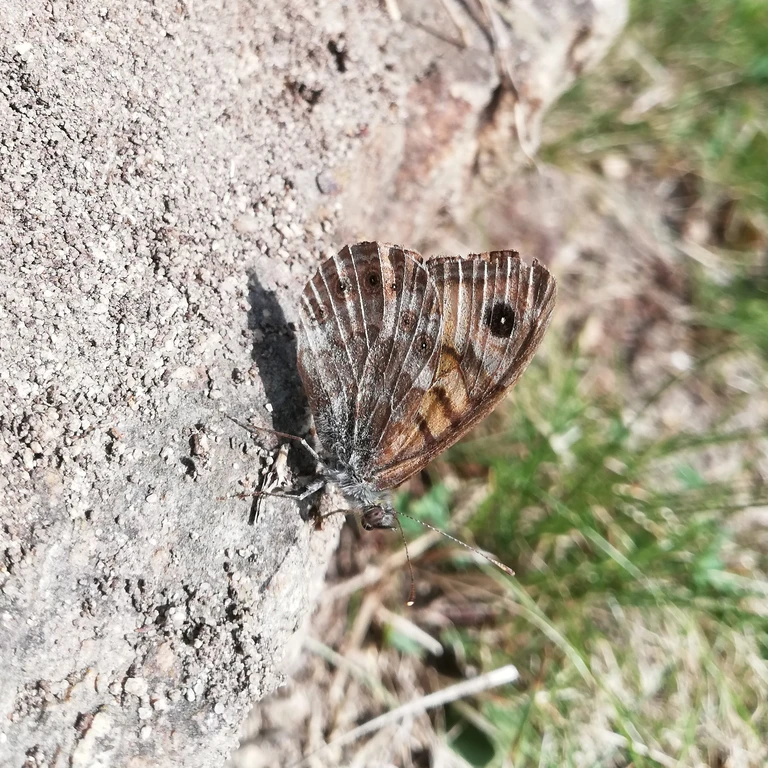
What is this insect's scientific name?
Lasiommata megera (also Pararge megera)
